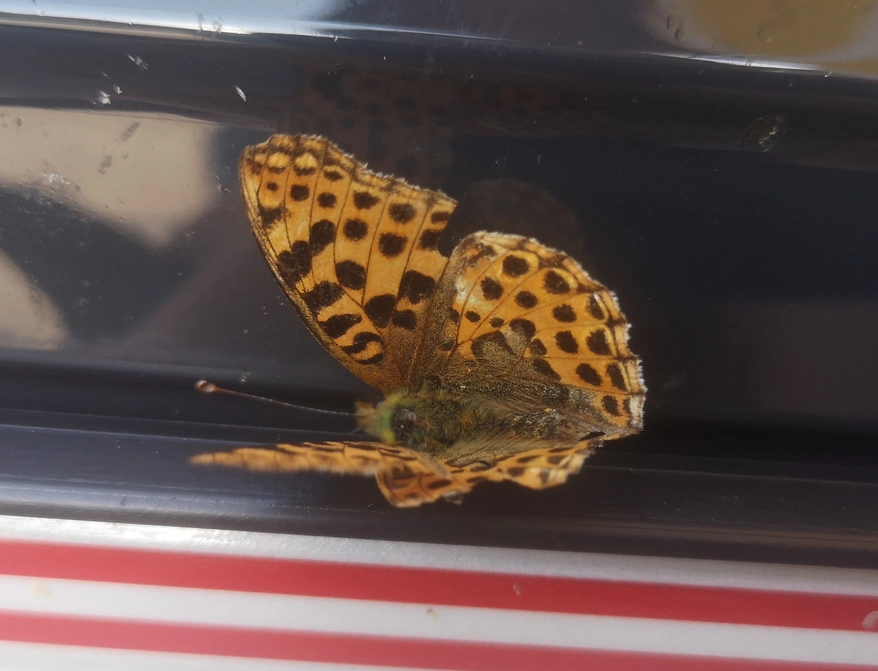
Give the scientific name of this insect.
Issoria lathonia
